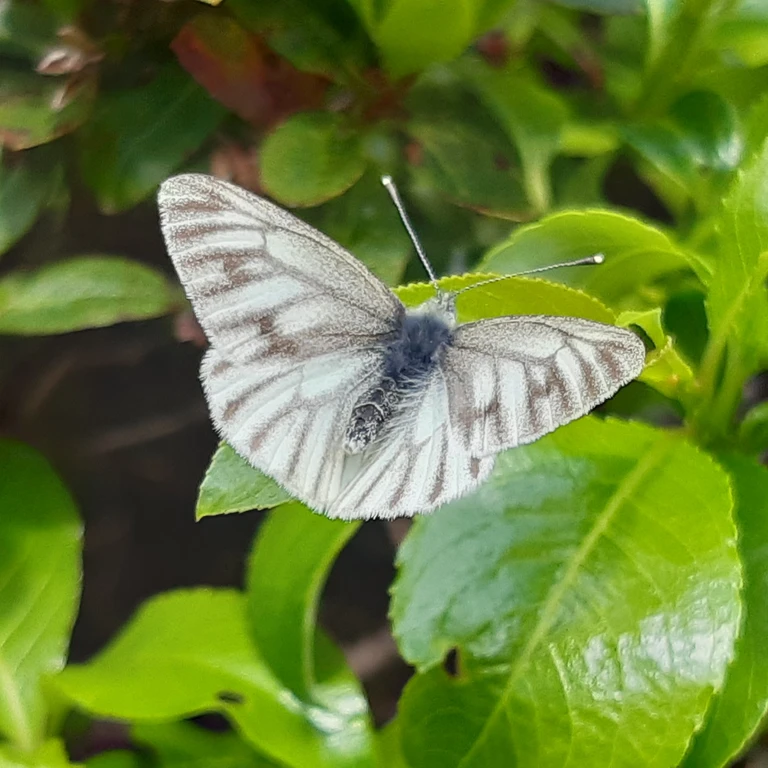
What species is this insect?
Pieris bryoniae
